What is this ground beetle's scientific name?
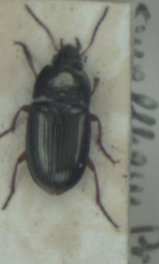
Amara familiaris
